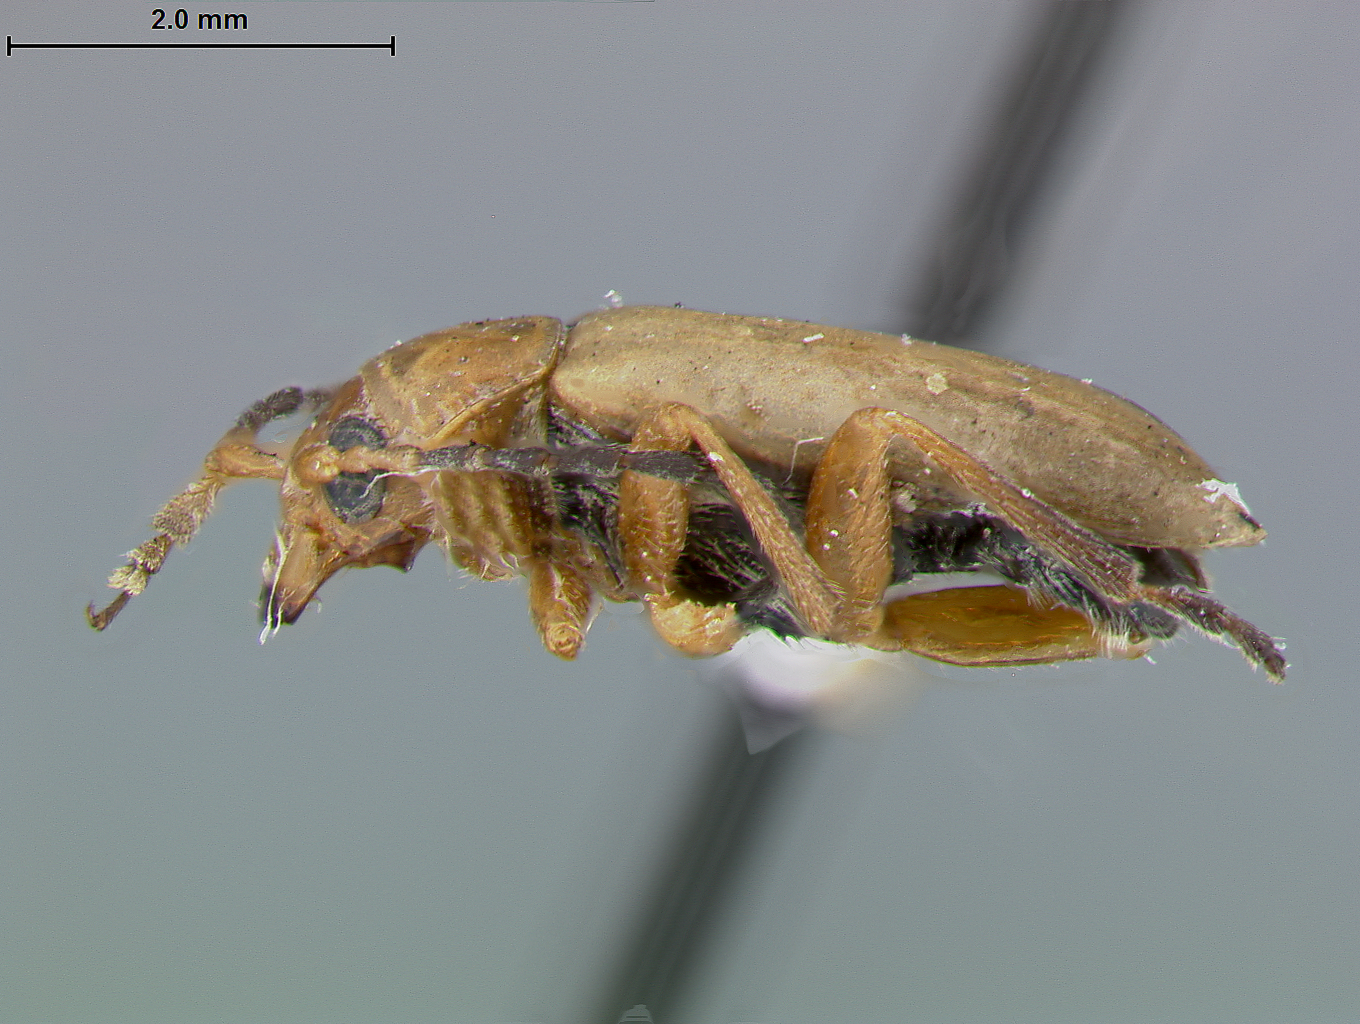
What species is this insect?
Luperodes nebrodes
